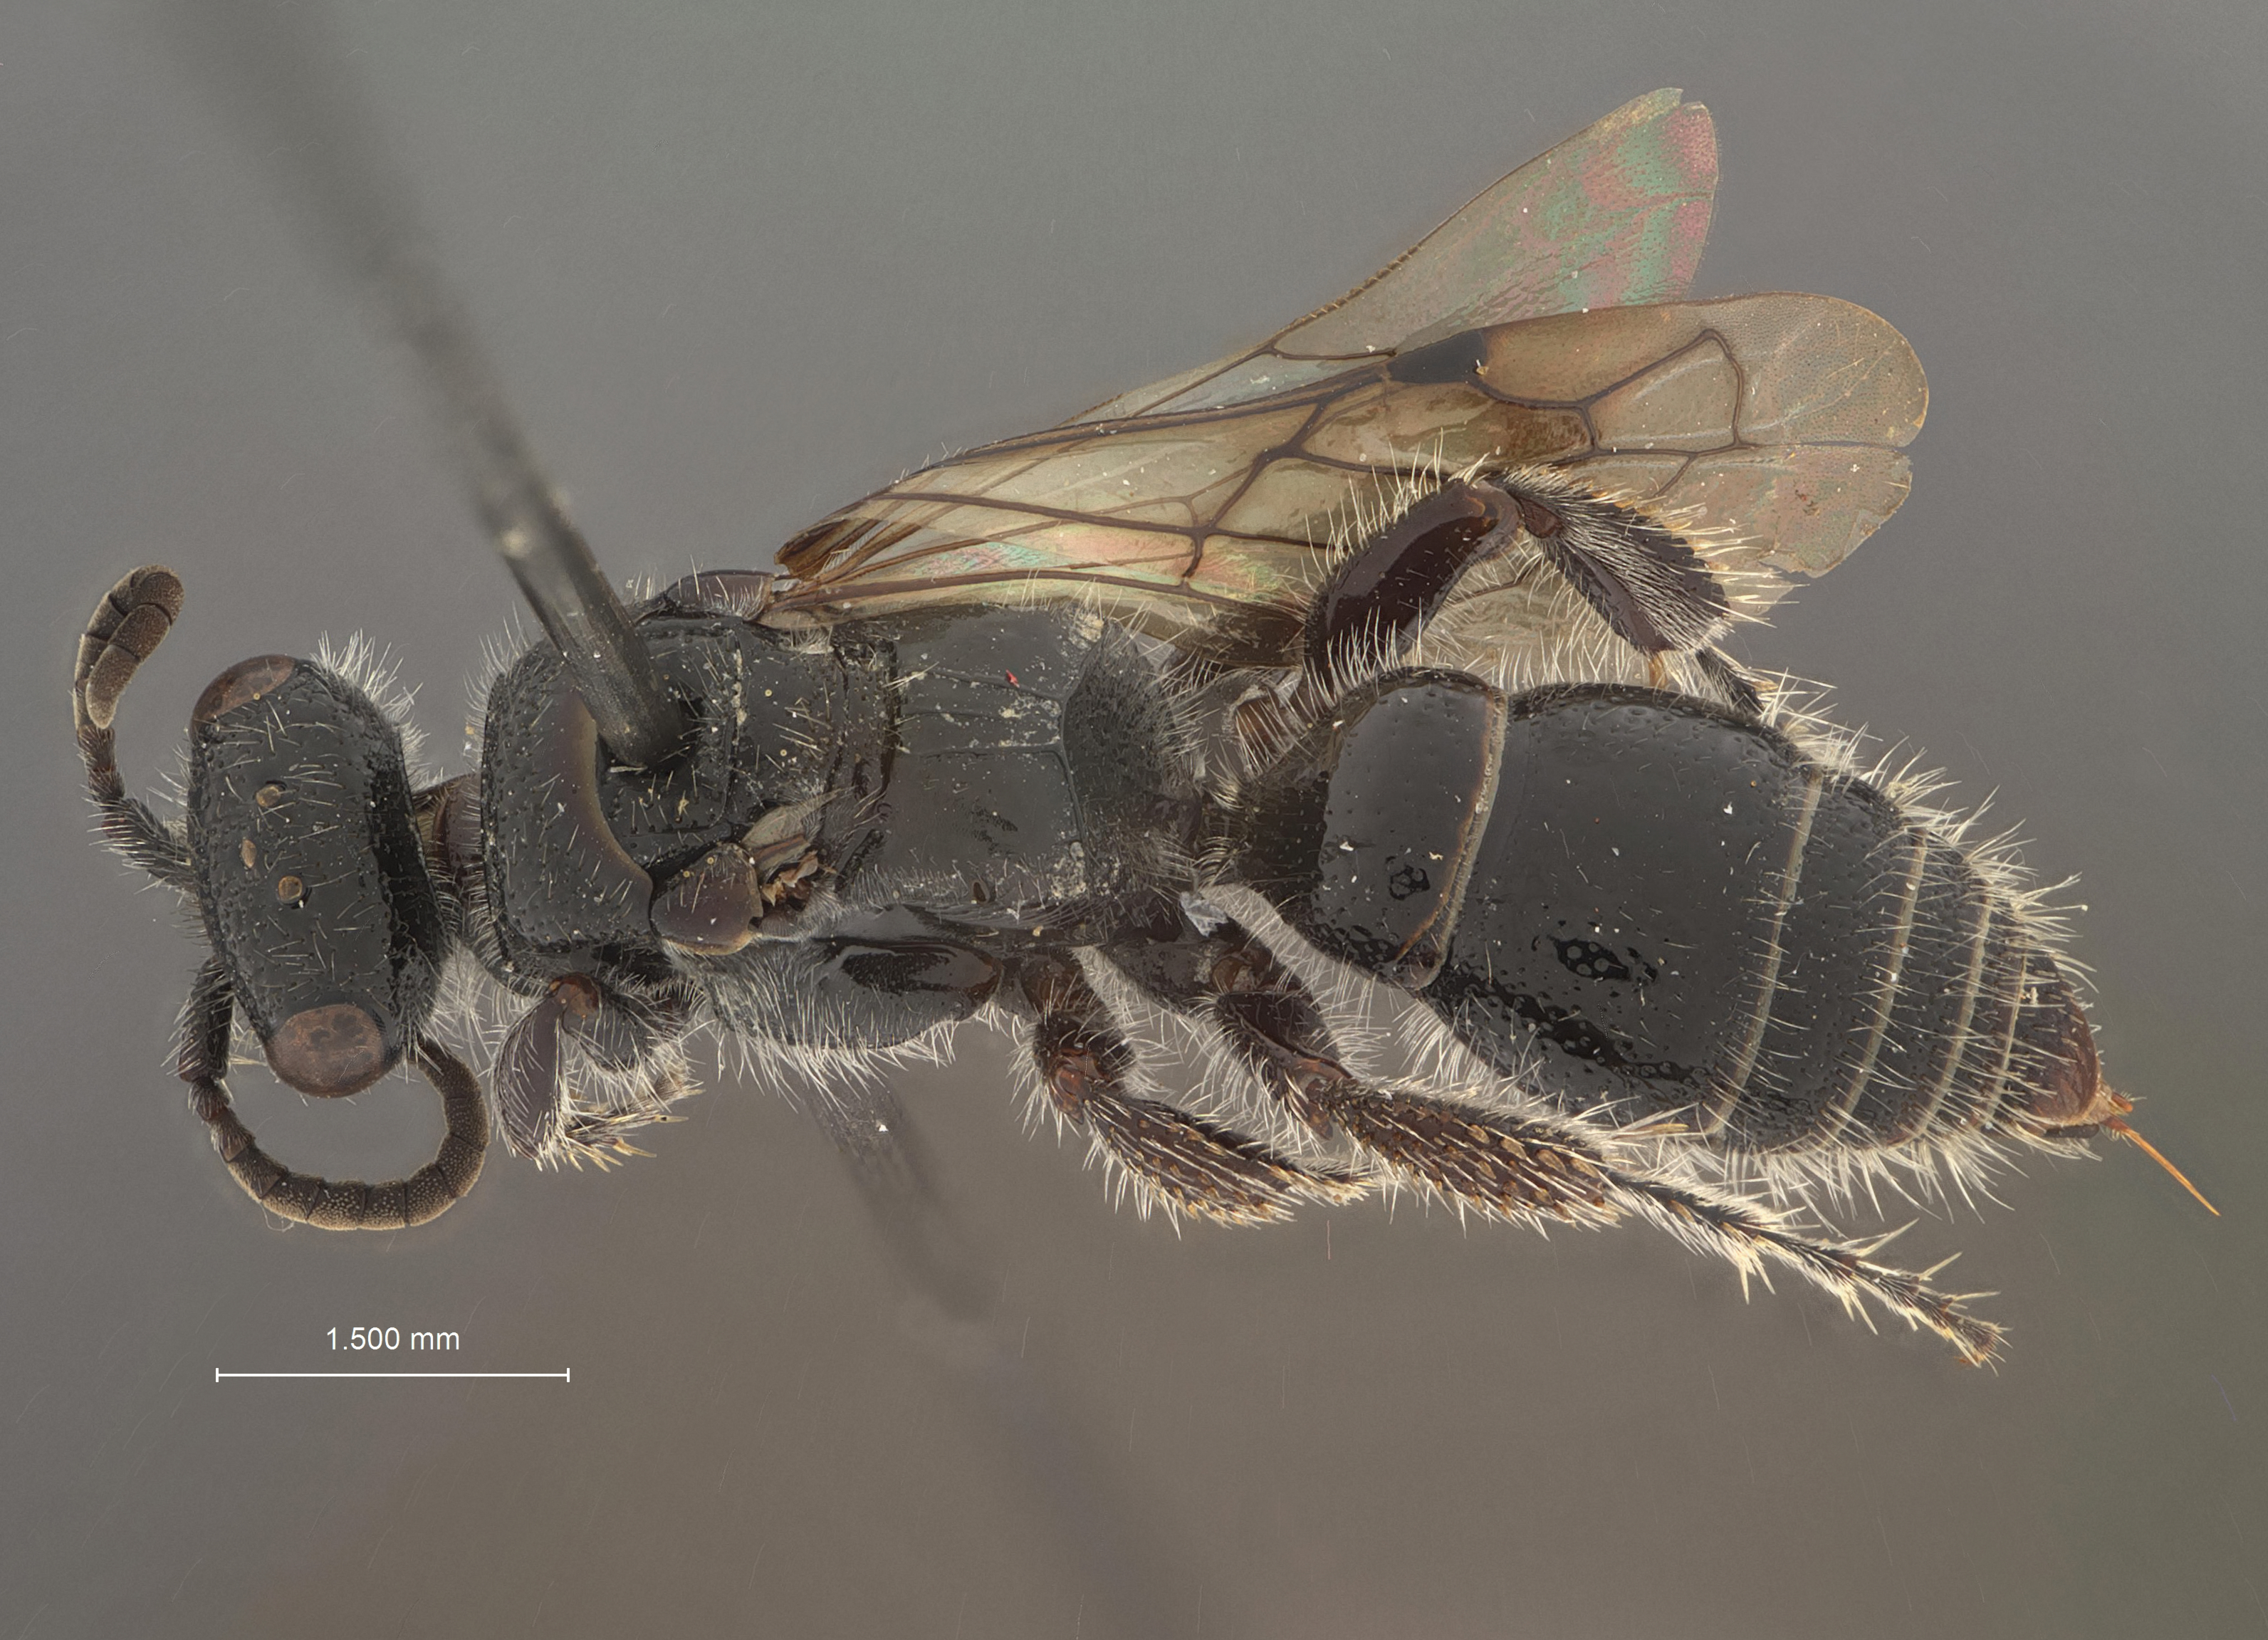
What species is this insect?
Tiphia formosensis
